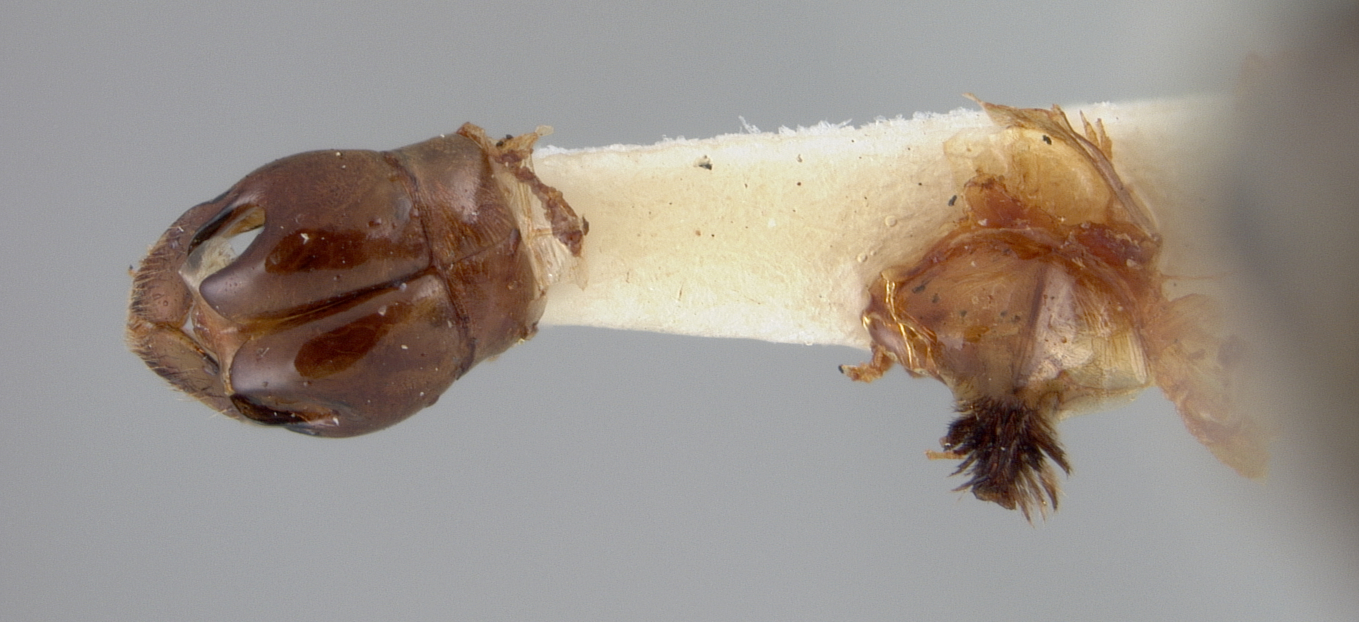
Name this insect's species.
Andrena durangoensis
